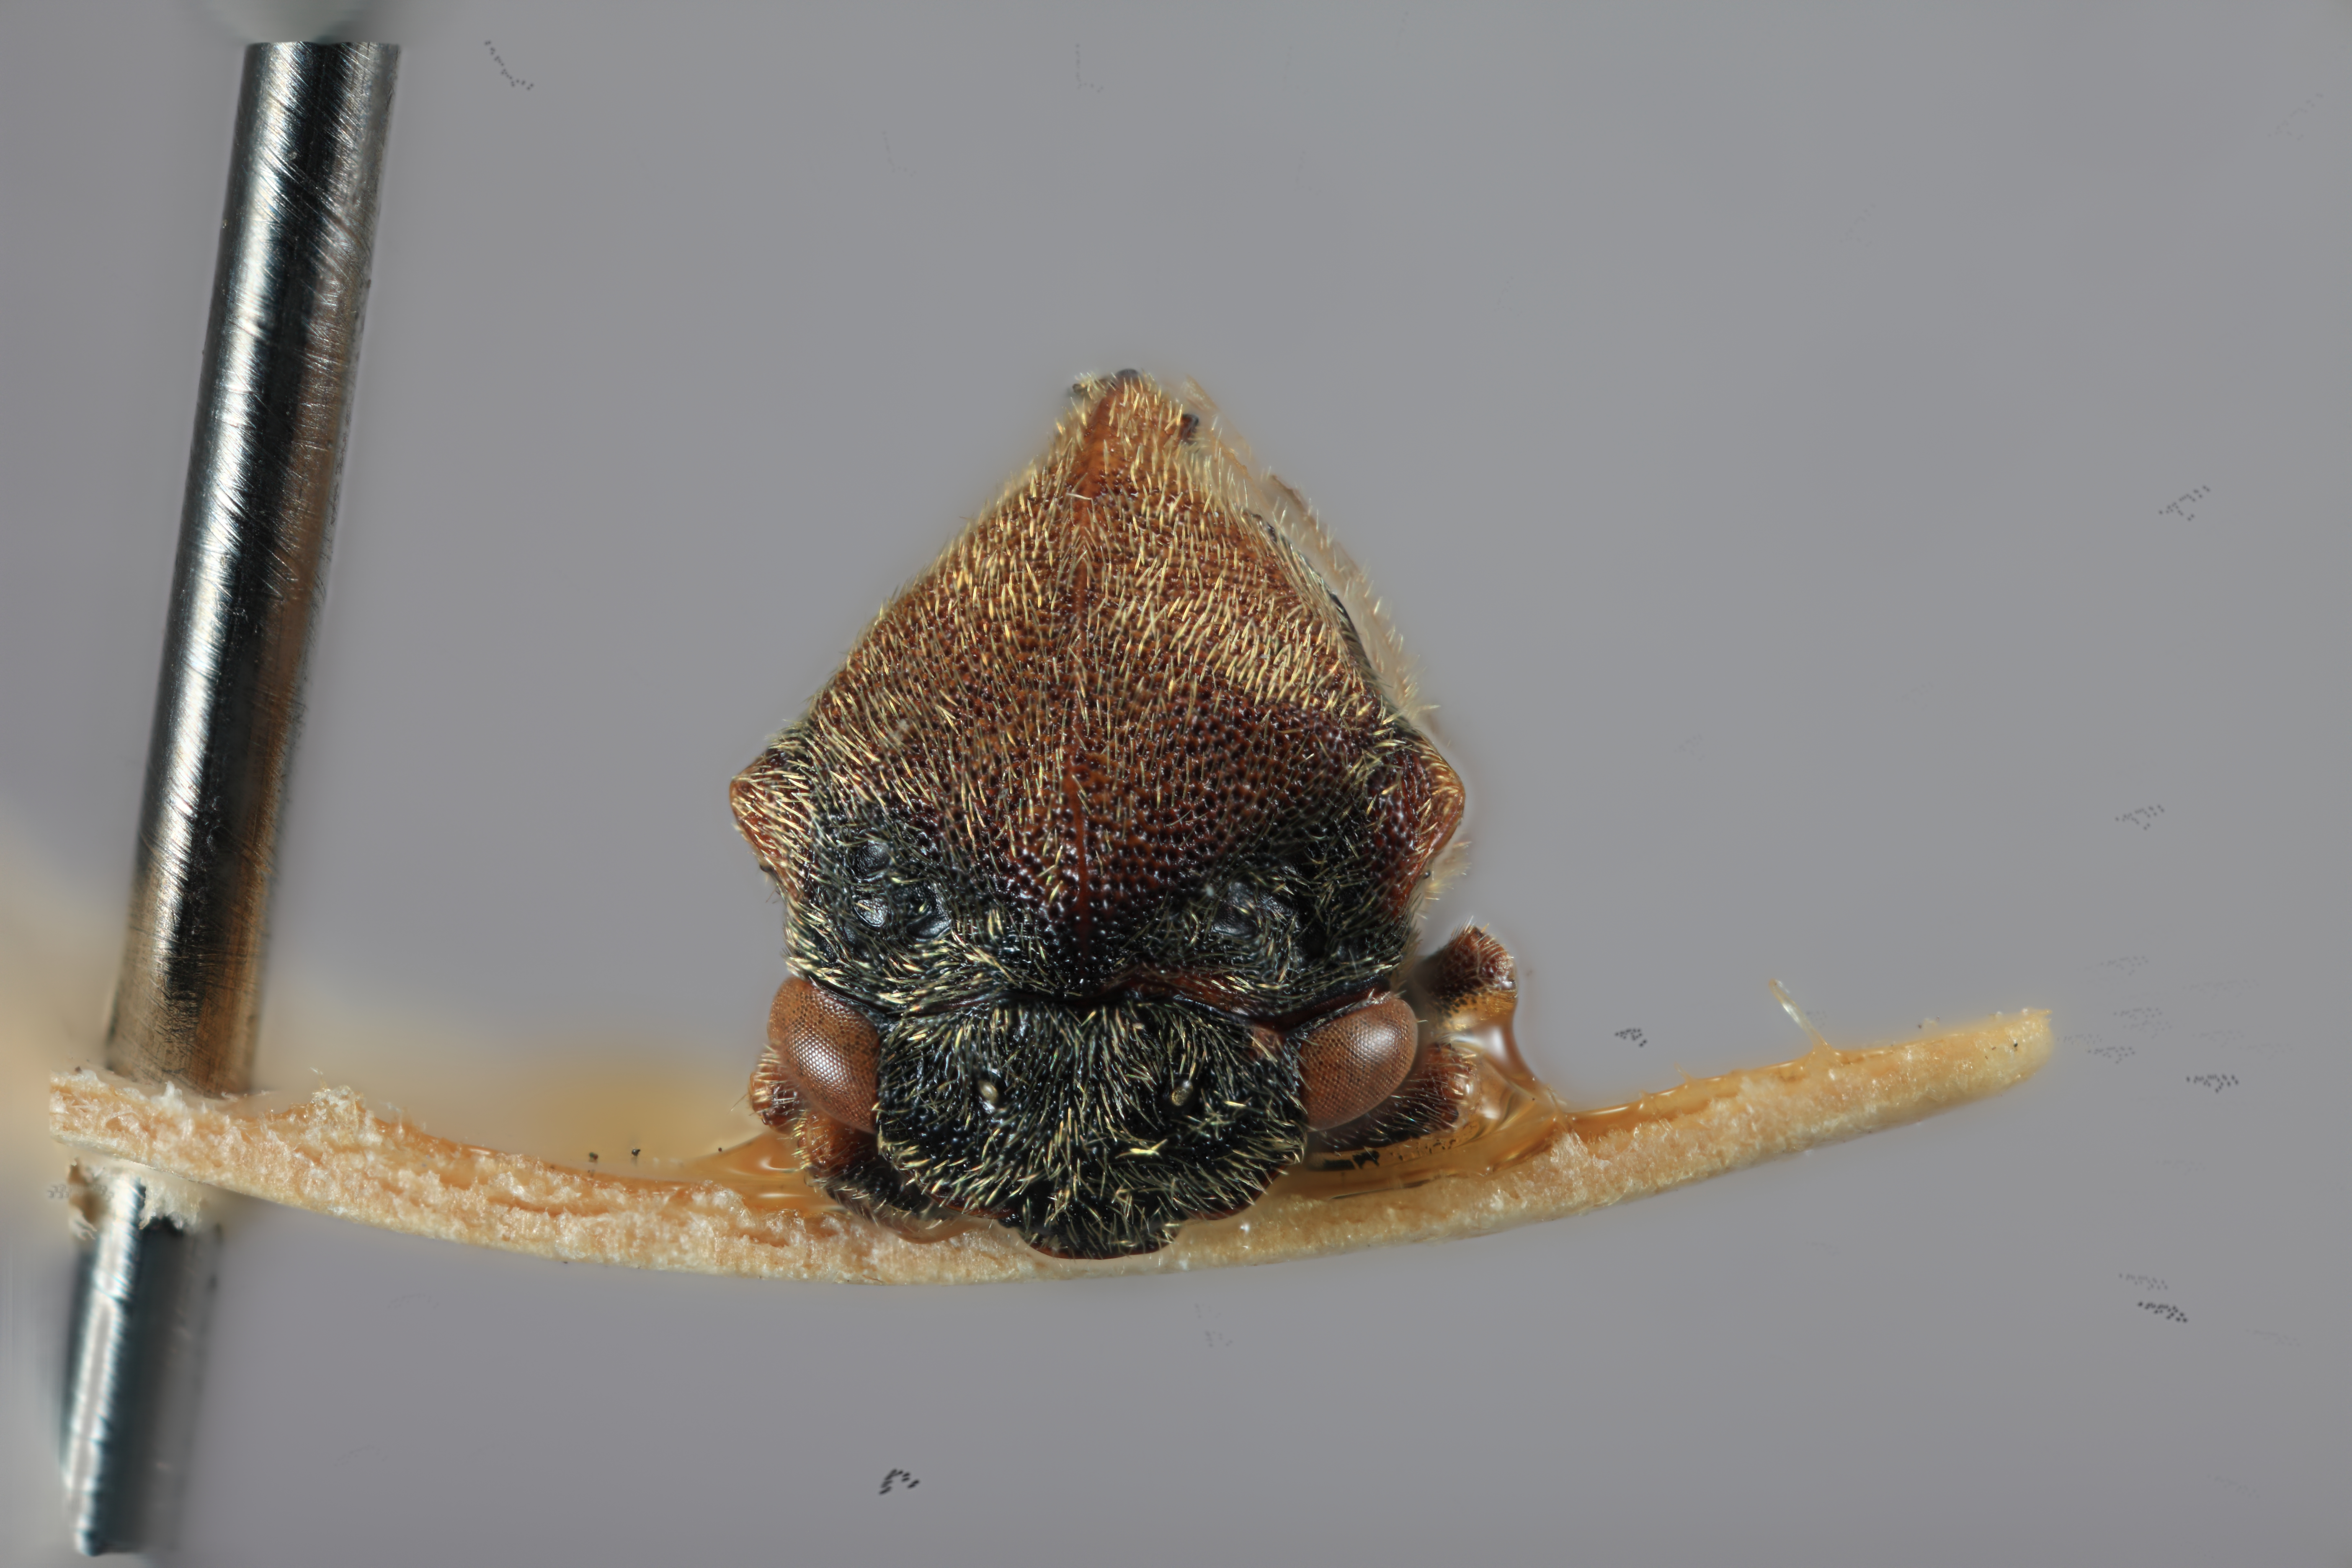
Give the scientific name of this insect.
Gargara gressitti
